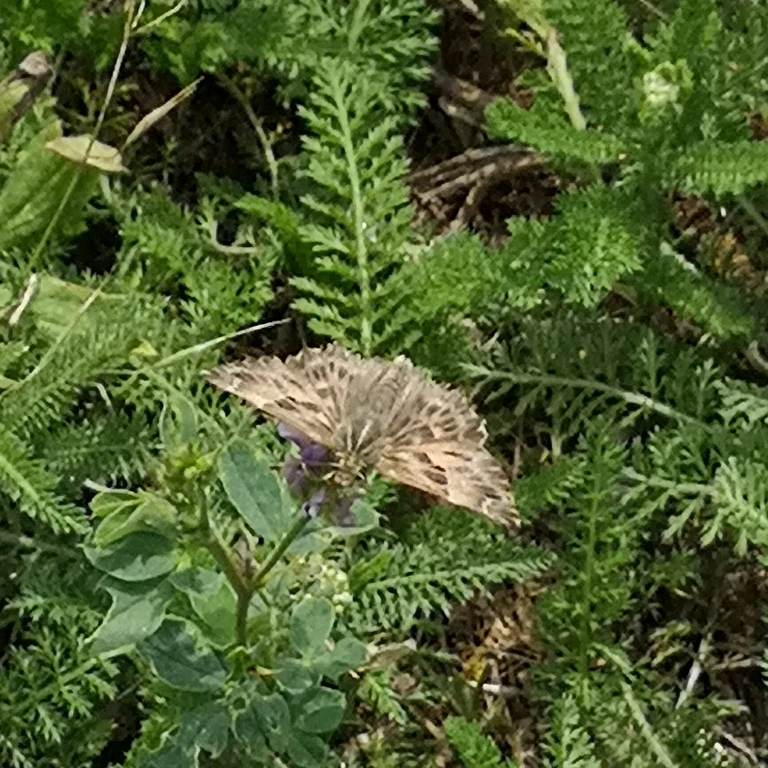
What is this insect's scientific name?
Carcharodus alceae
